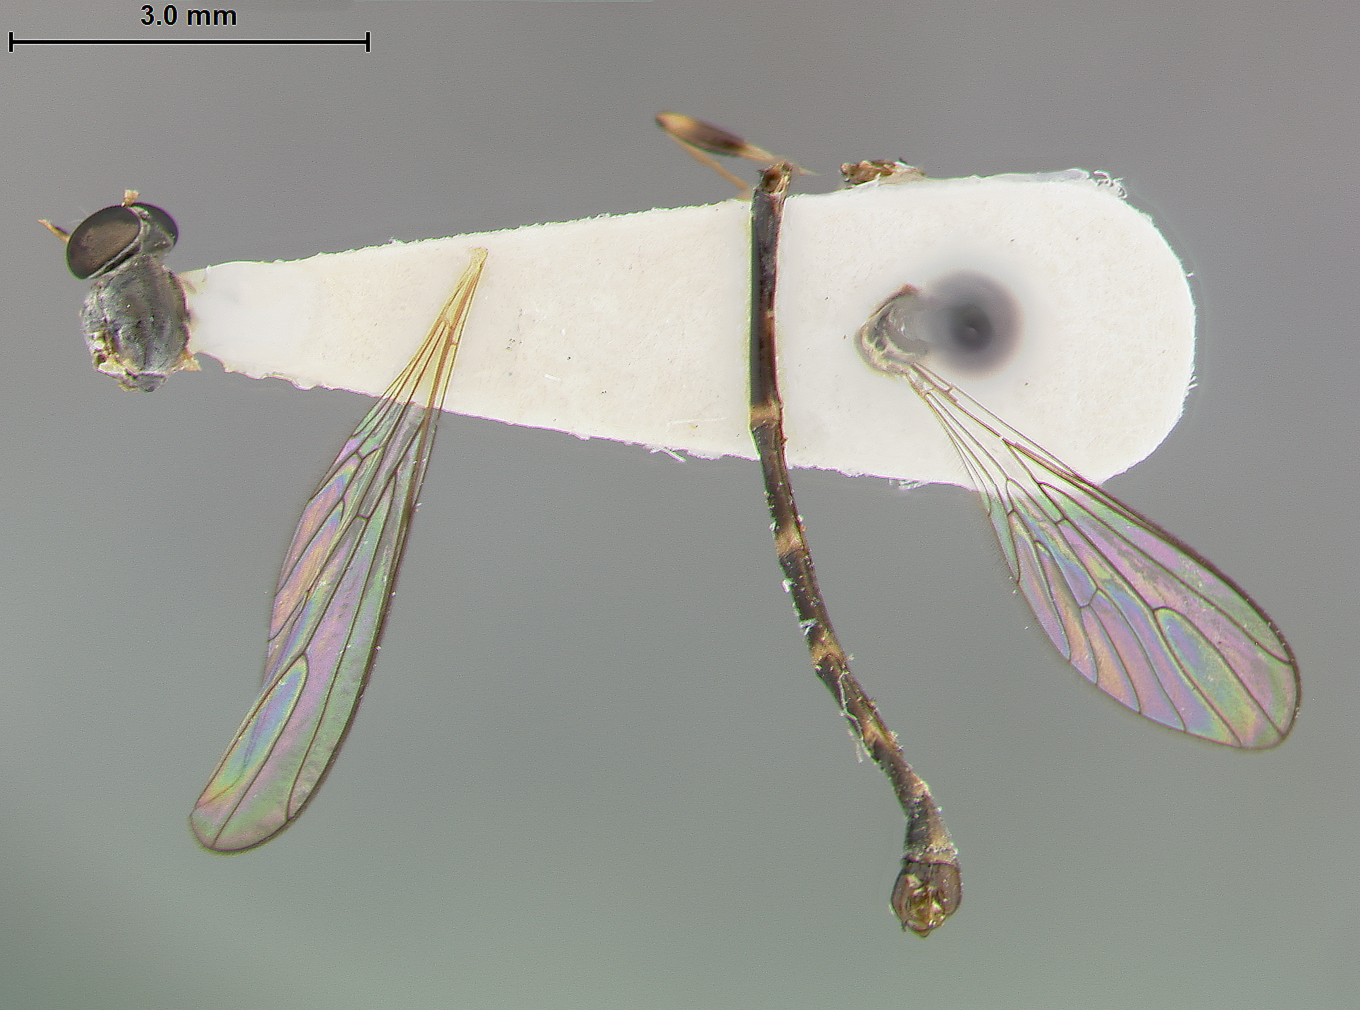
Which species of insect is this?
Lobos himalayae
